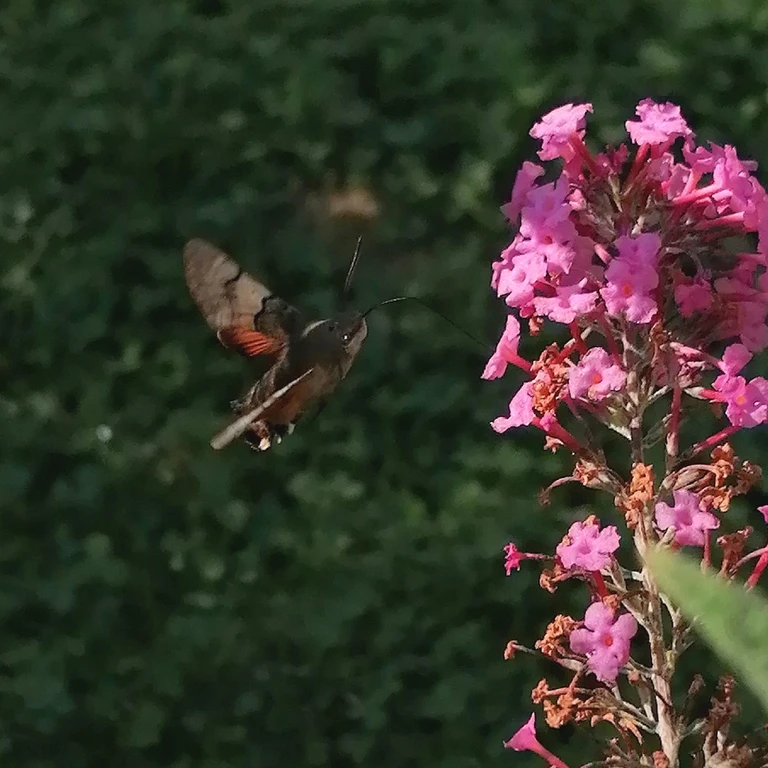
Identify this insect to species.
Macroglossum stellatarum
